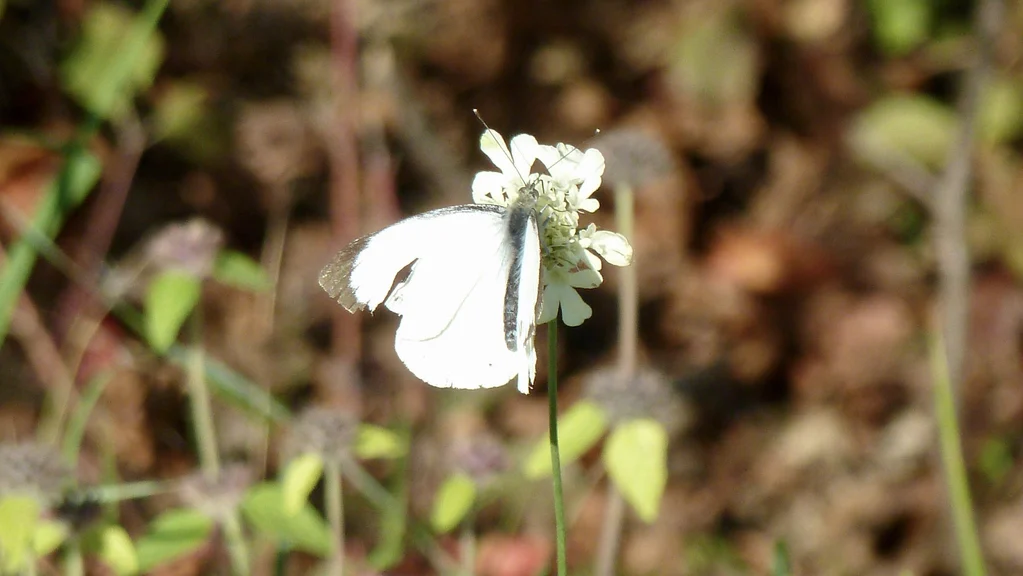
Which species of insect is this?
Pieris brassicae
